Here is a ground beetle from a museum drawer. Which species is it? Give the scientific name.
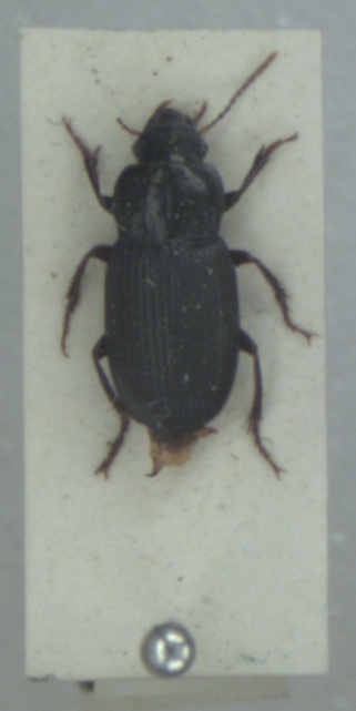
Harpalus rufipalpis
